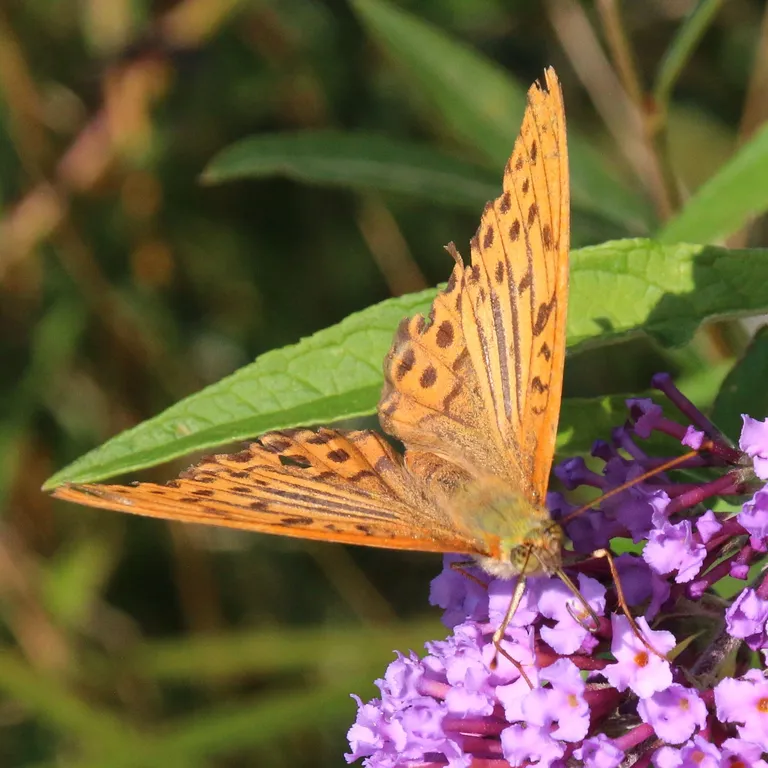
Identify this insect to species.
Argynnis paphia
